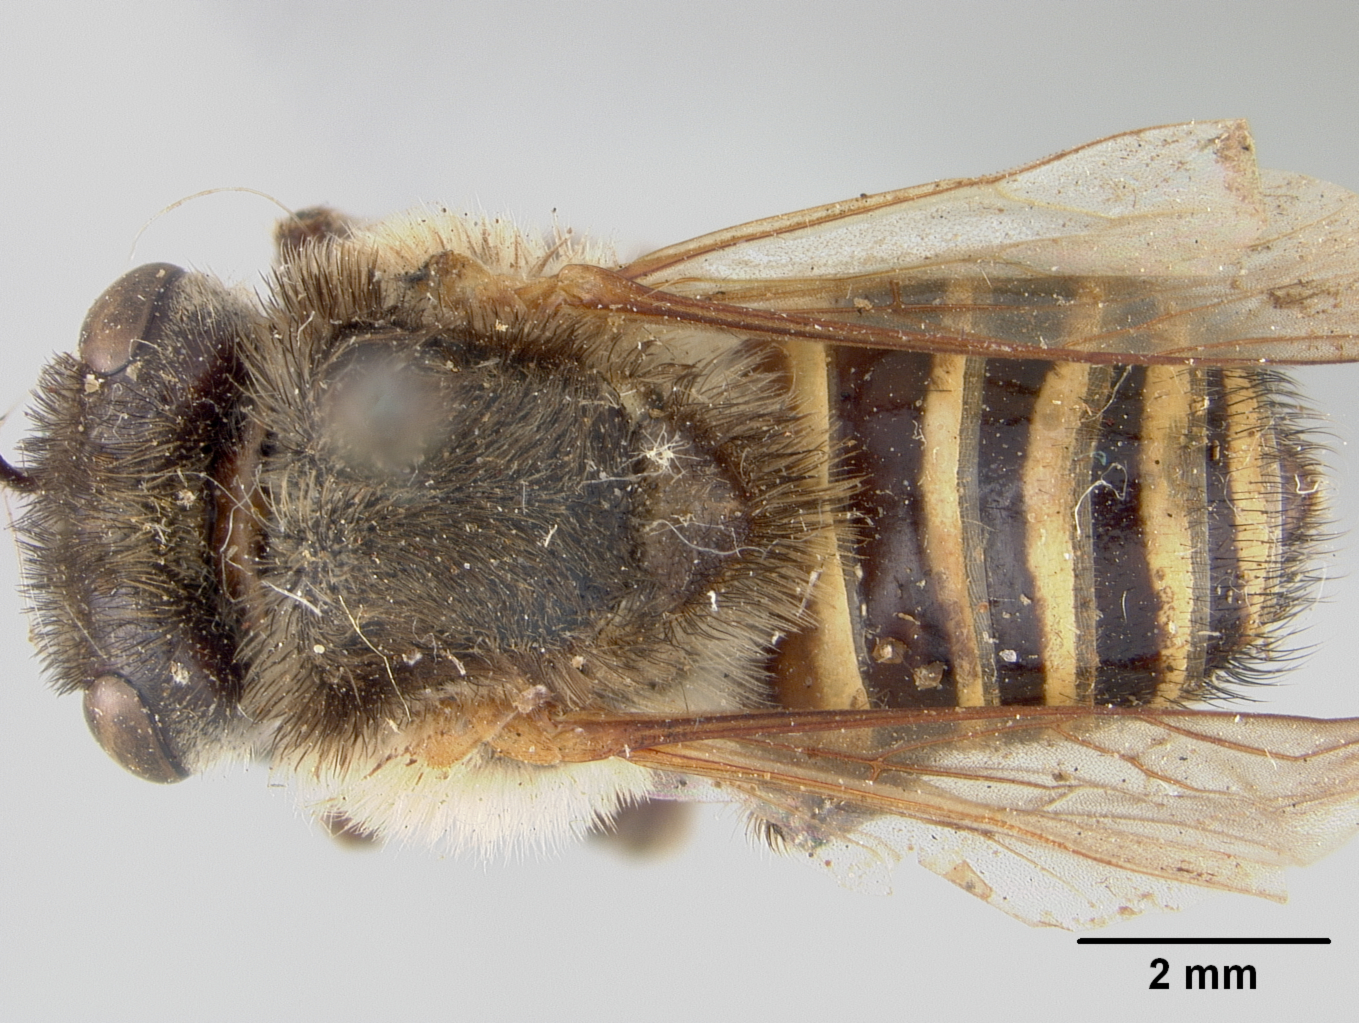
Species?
Melipona intermixta
